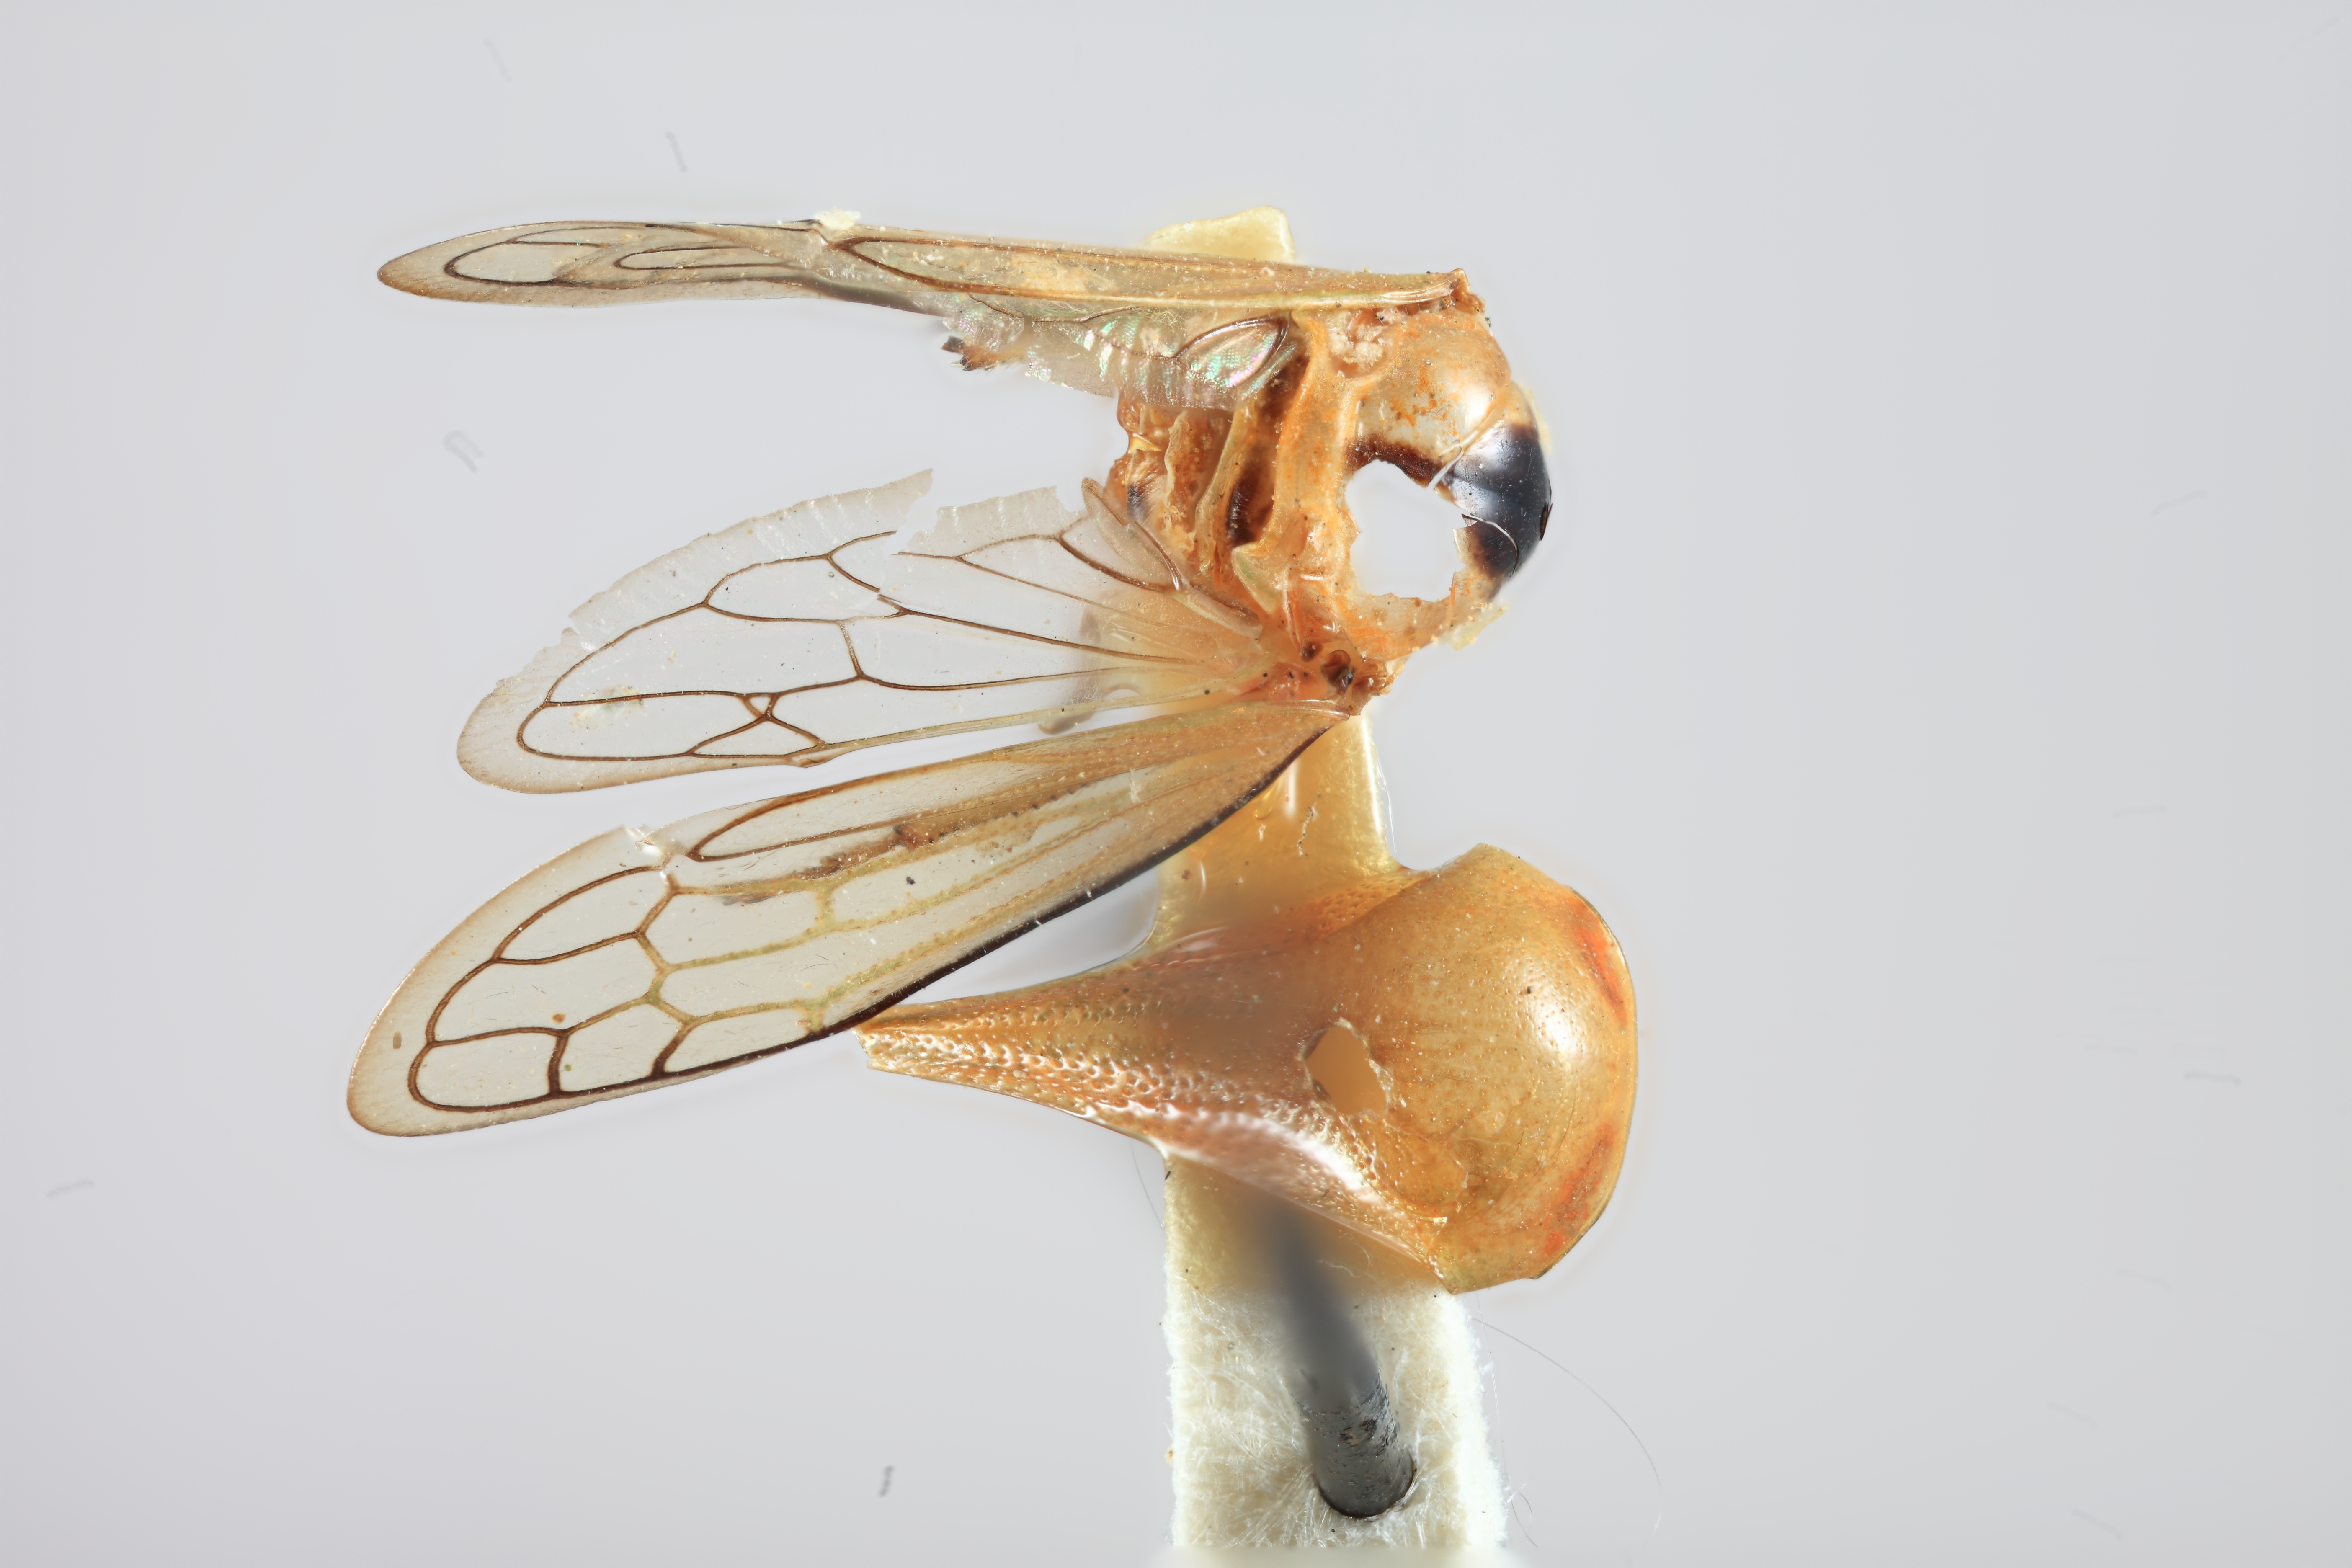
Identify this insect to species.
Thrasymedes nigricosta
